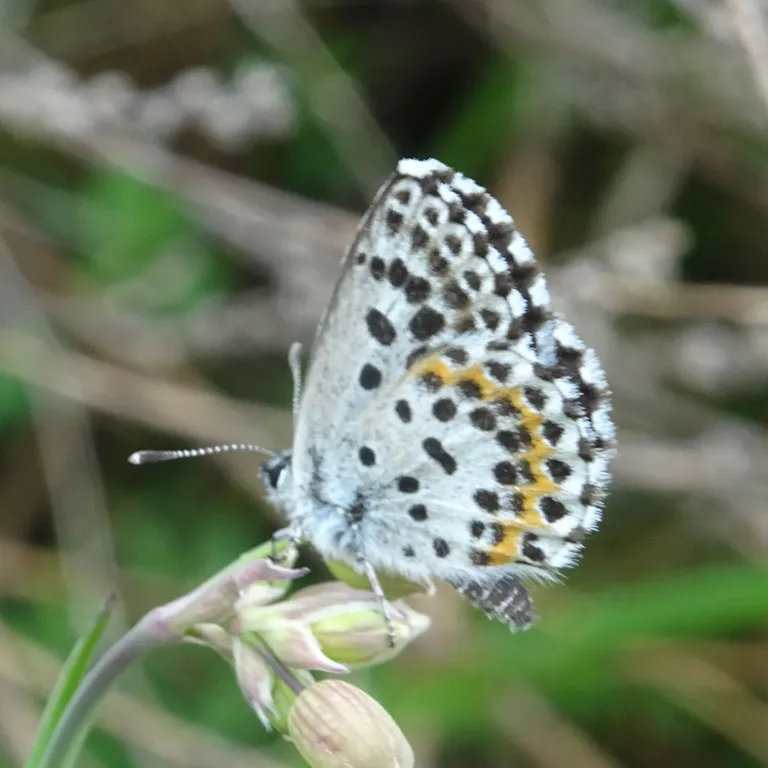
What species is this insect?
Scolitantides orion
